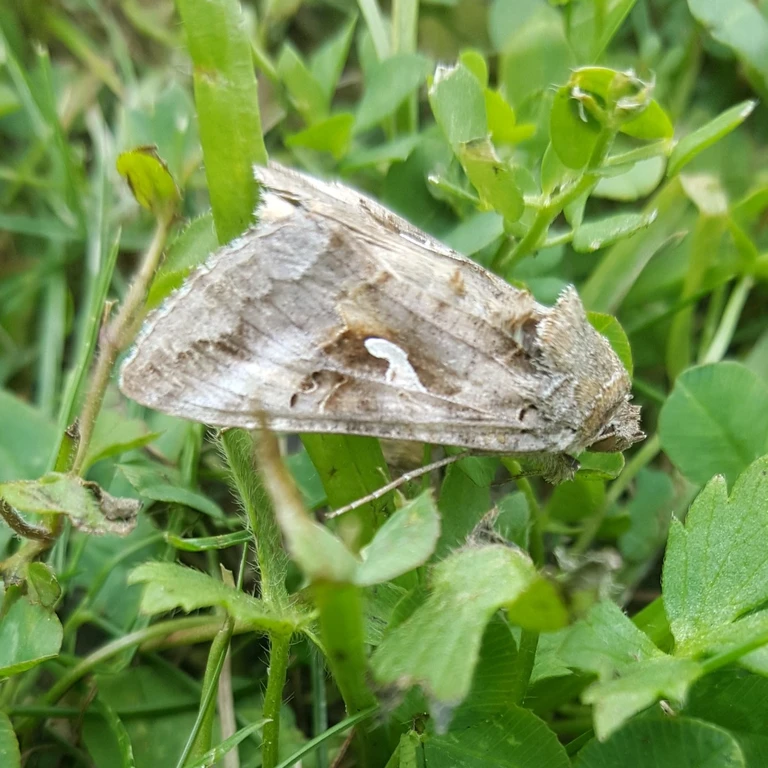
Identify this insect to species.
Autographa gamma
